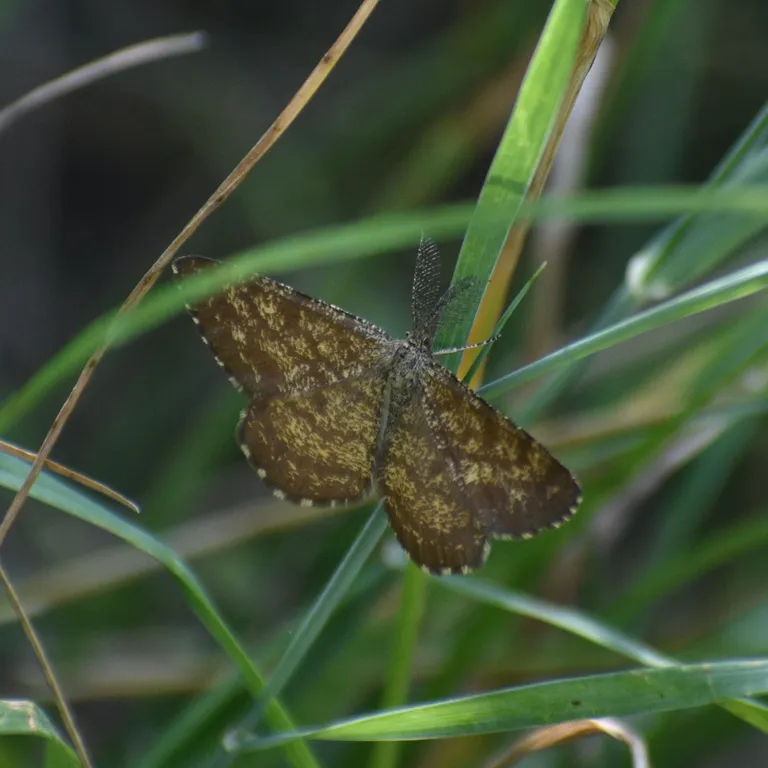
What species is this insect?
Ematurga atomaria
